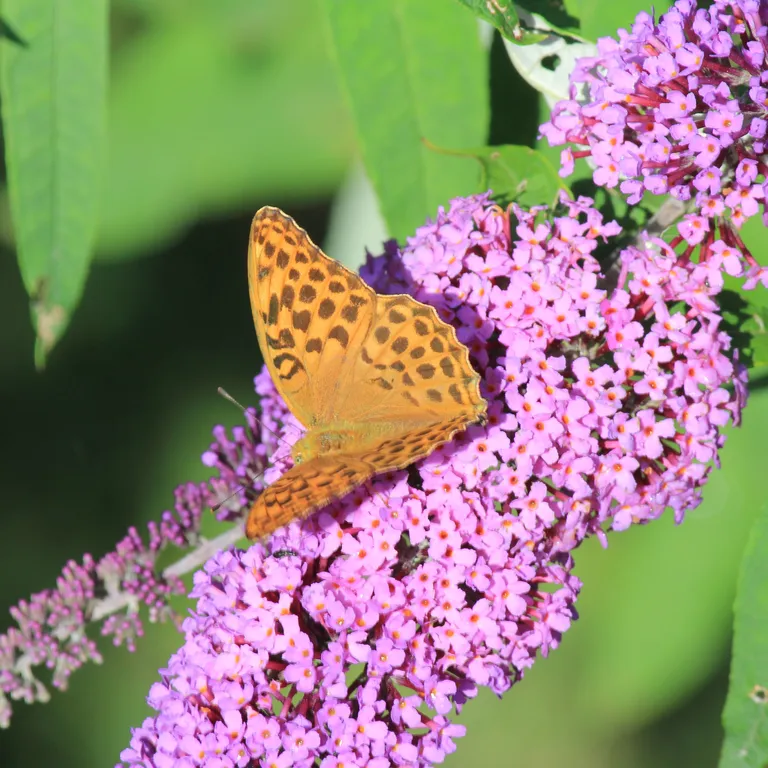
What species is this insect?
Argynnis paphia
